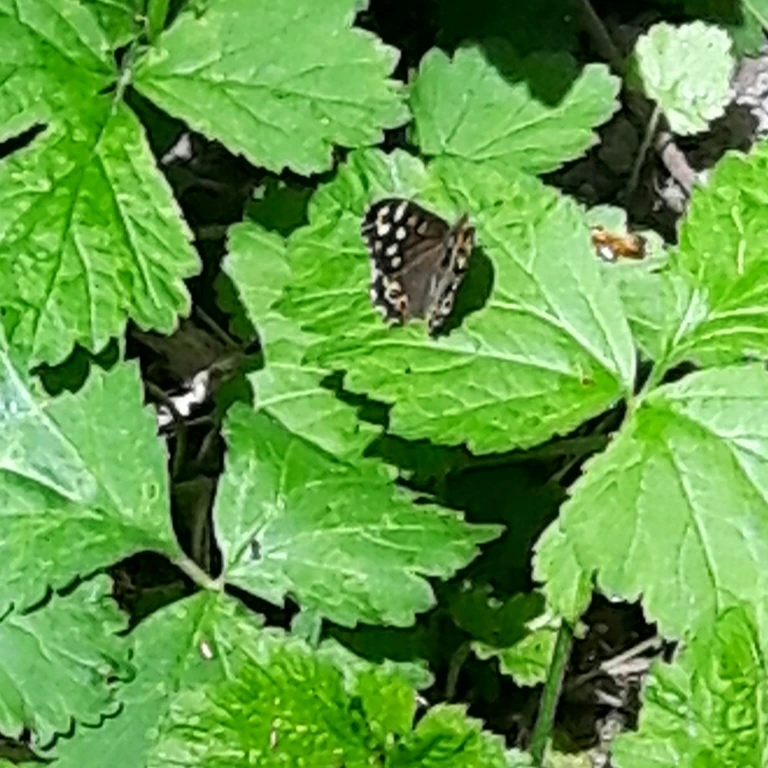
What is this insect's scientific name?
Pararge aegeria
